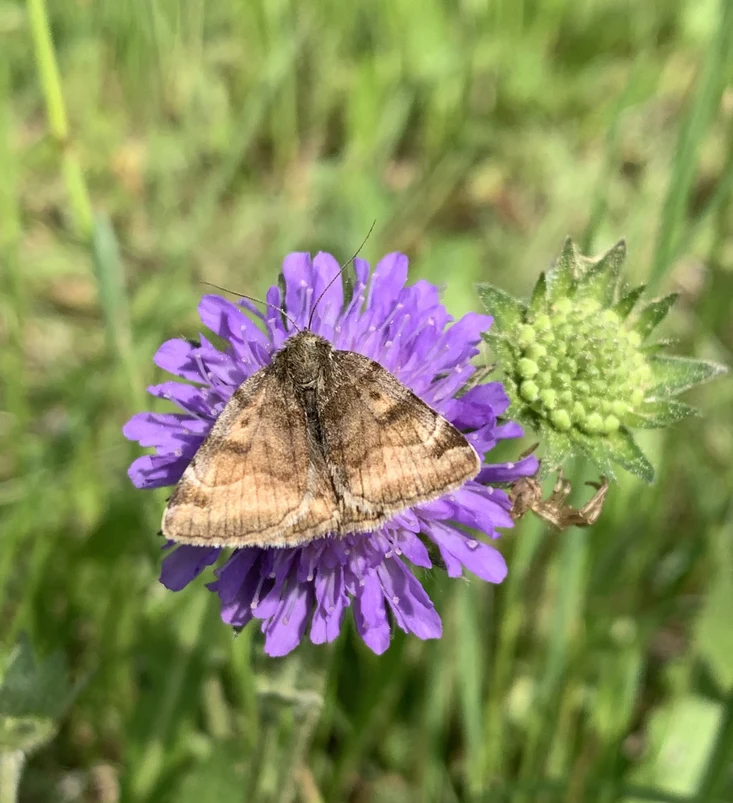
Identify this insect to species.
Euclidia glyphica
